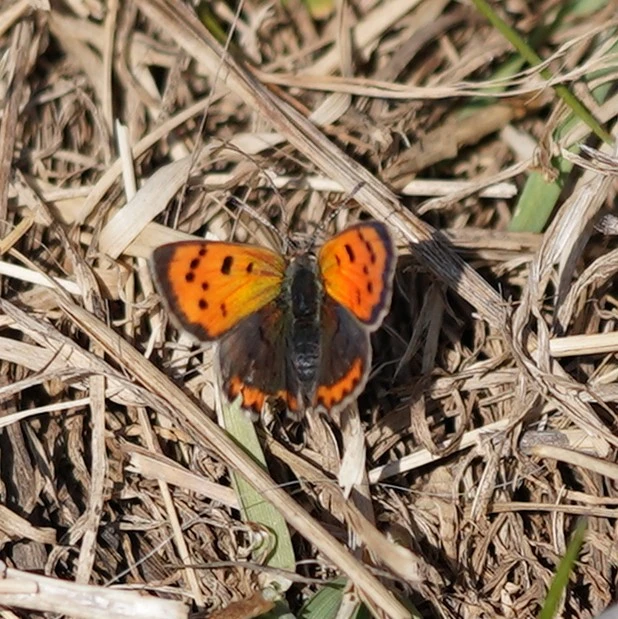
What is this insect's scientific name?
Lycaena phlaeas
